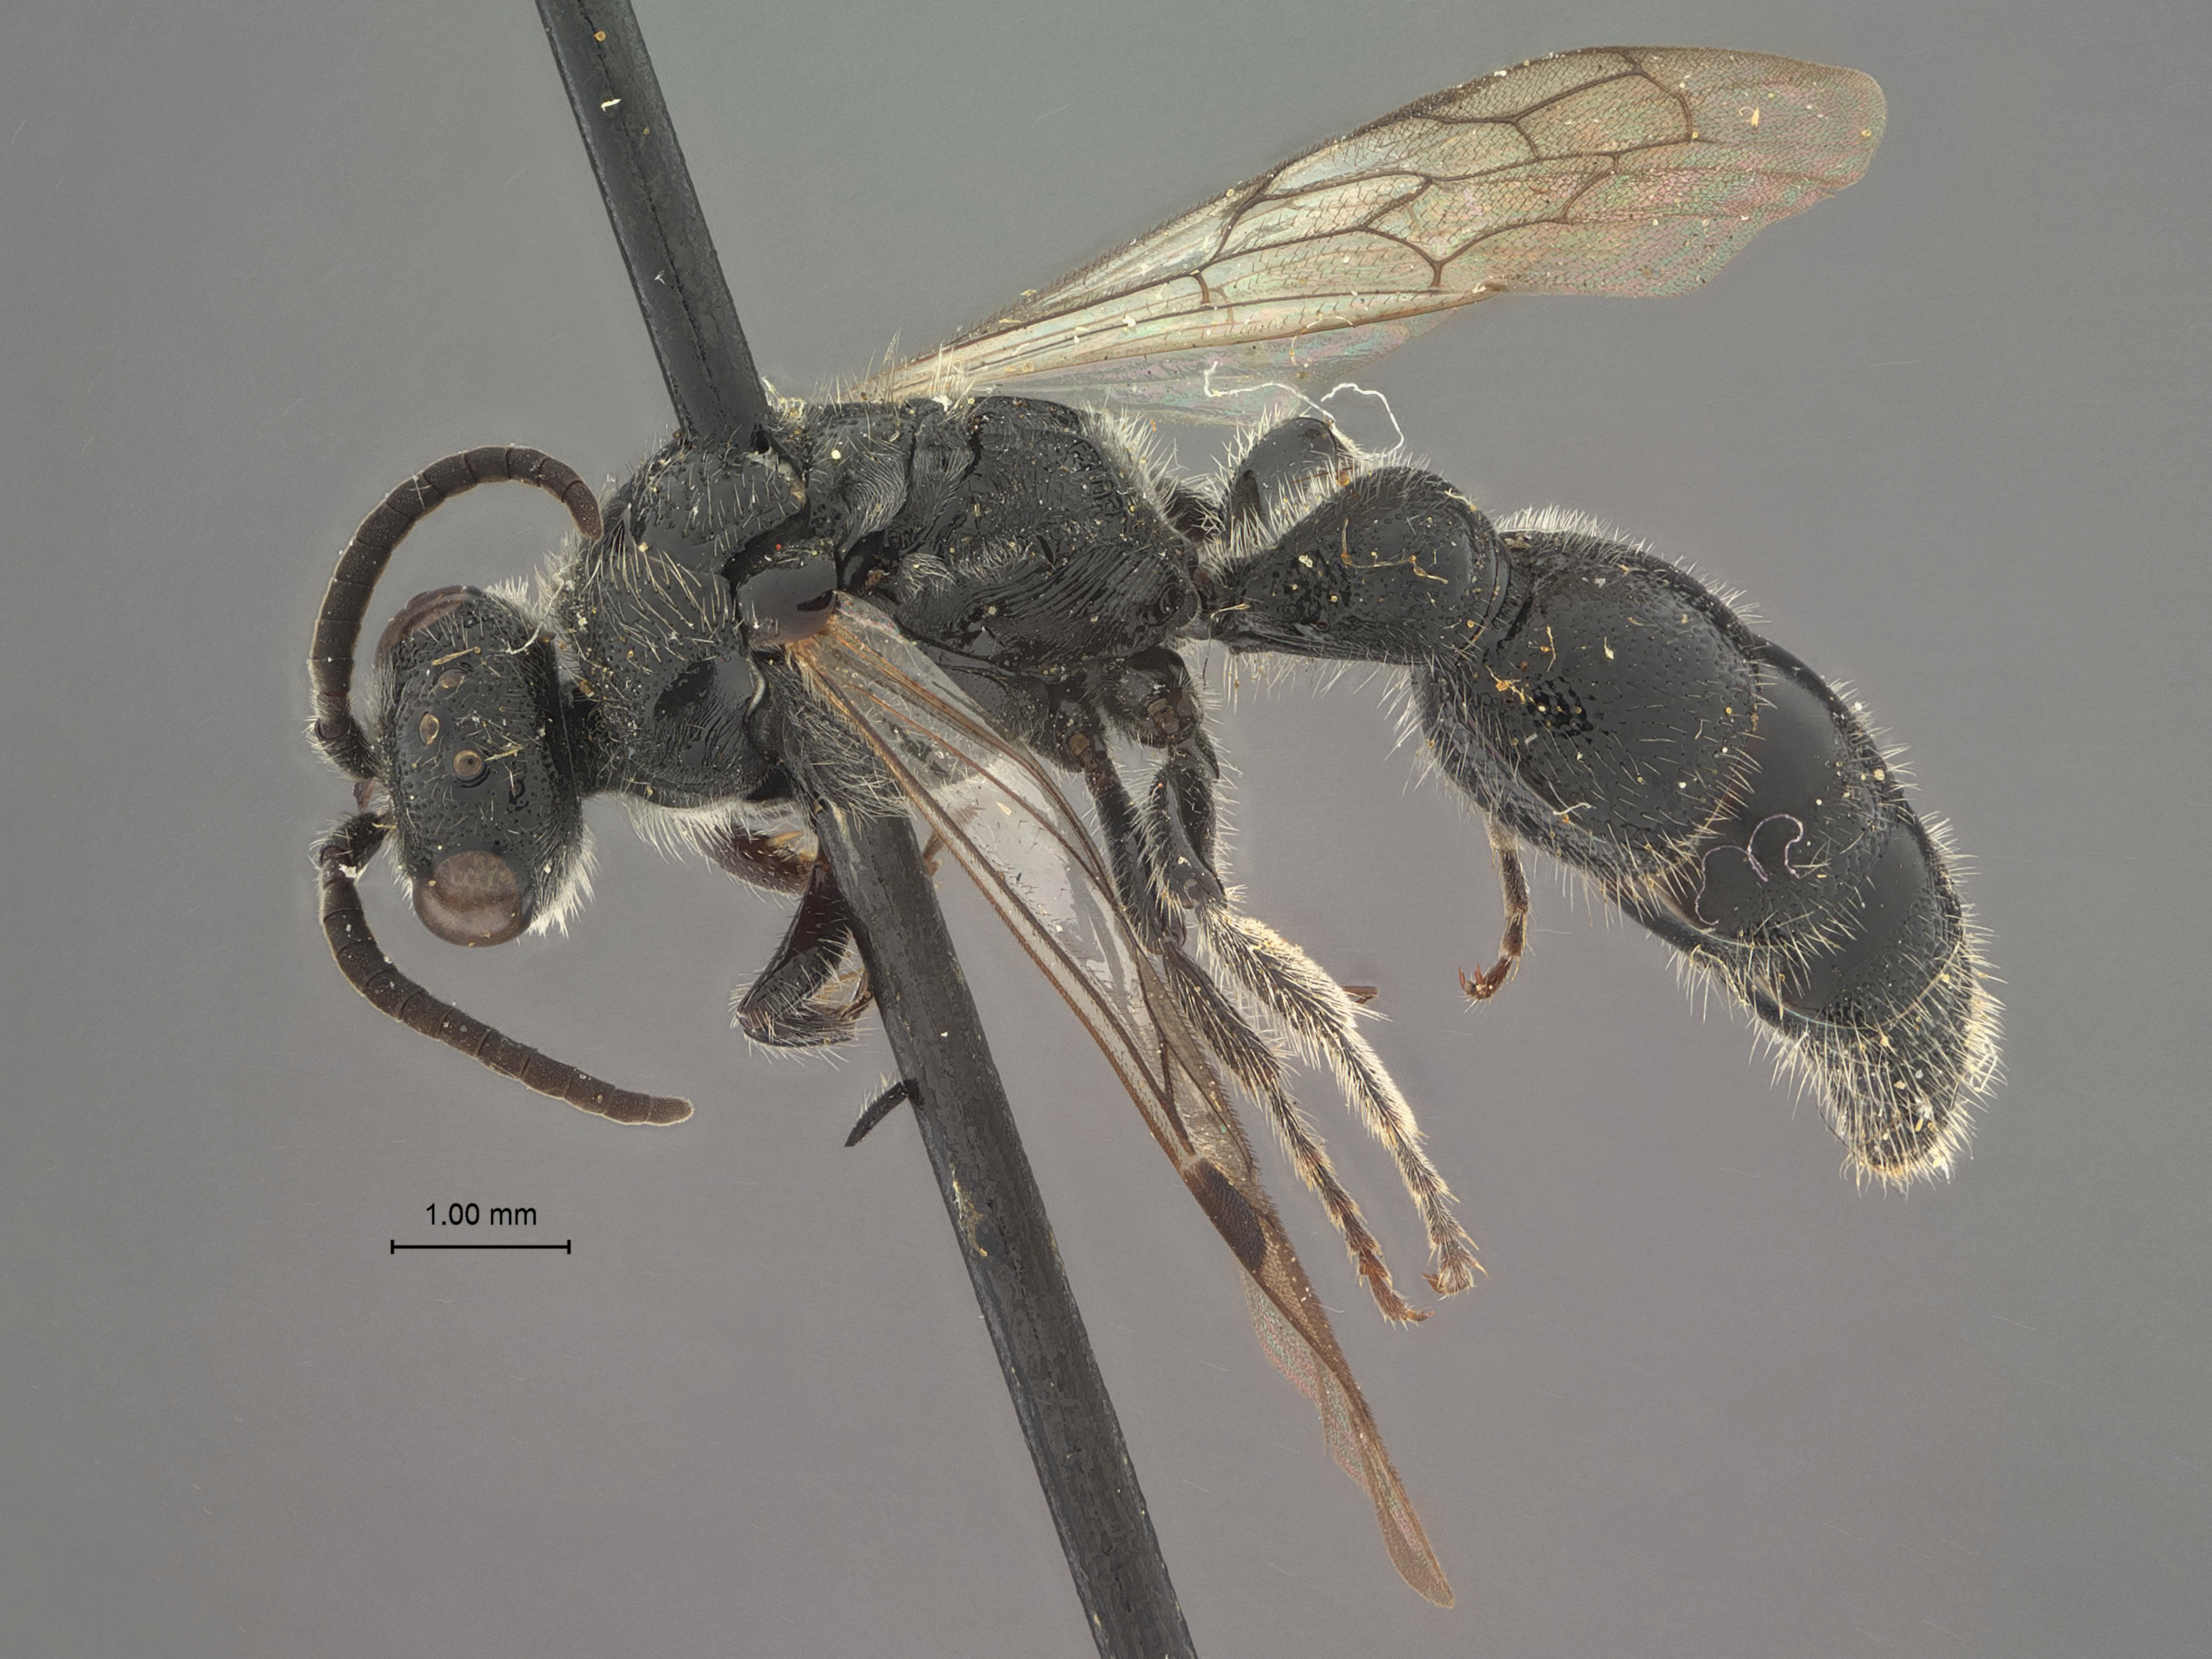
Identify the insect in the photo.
Tiphia asensoria
